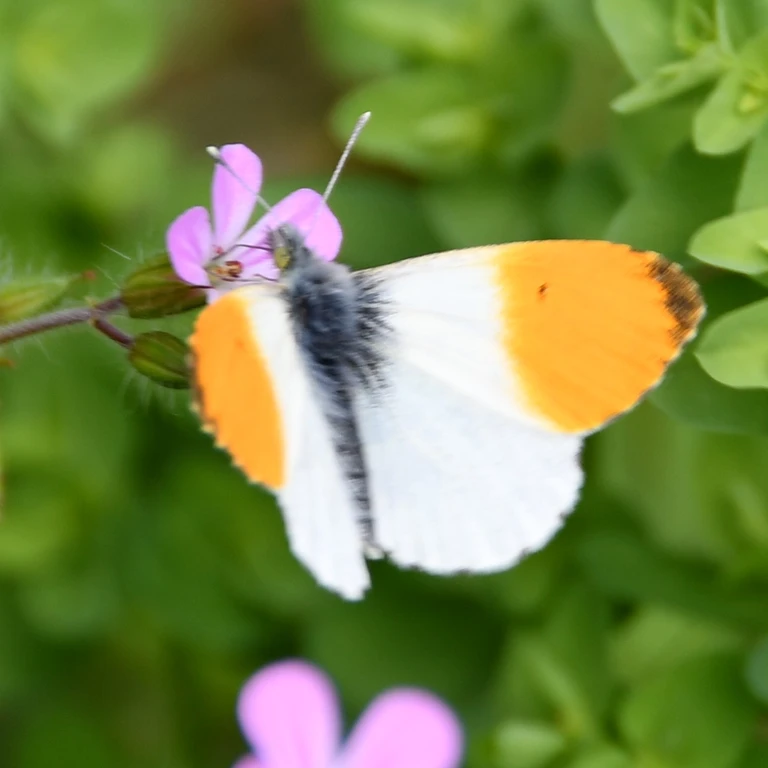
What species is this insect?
Anthocharis cardamines
